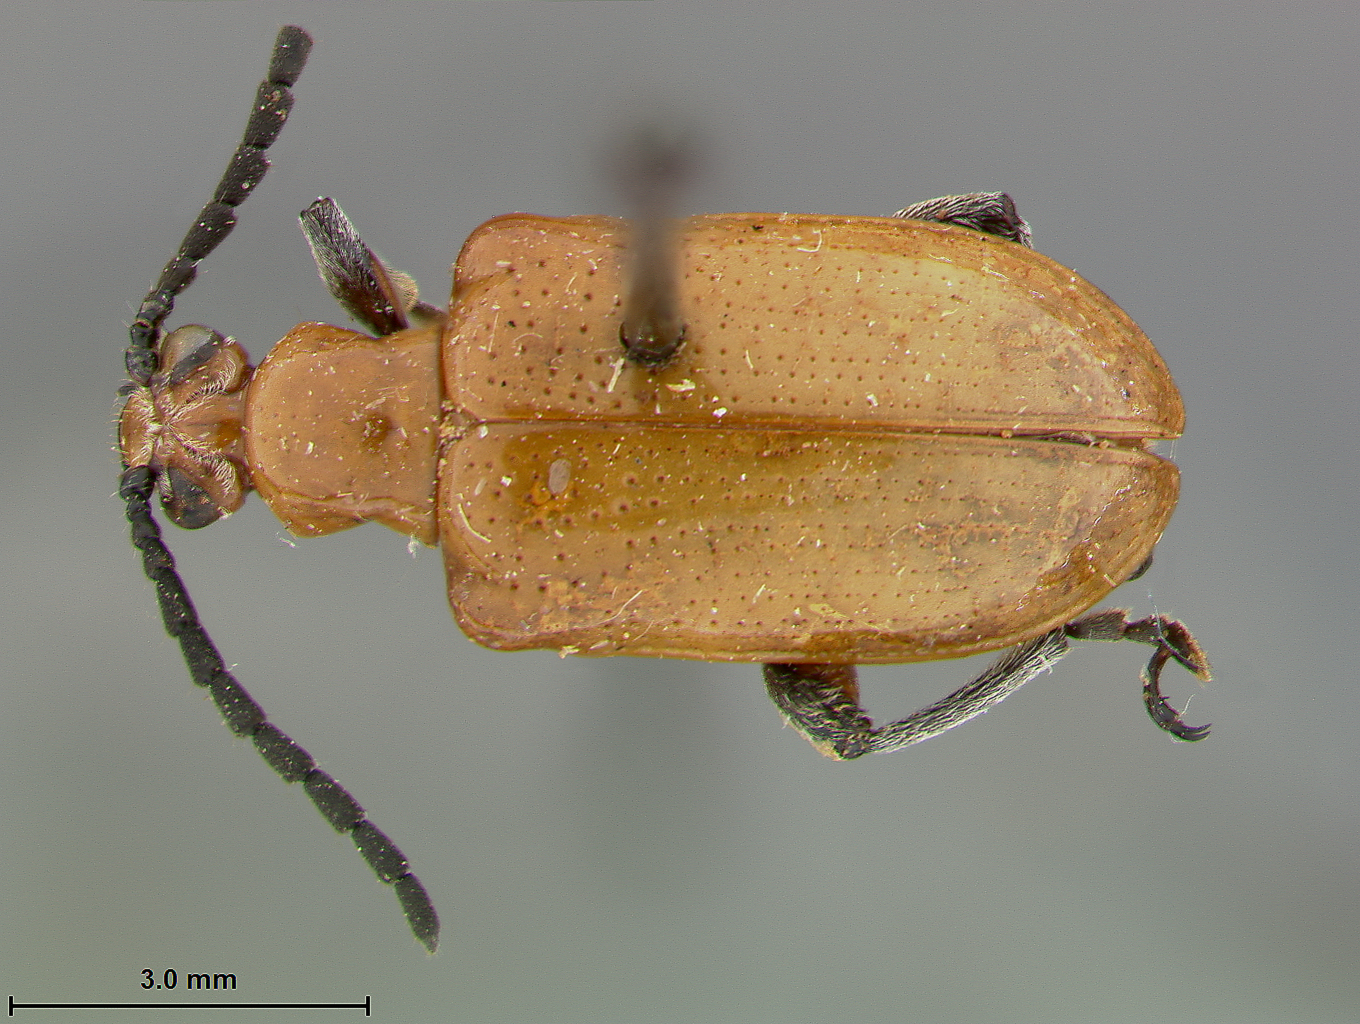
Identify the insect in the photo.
Crioceris smilacis
